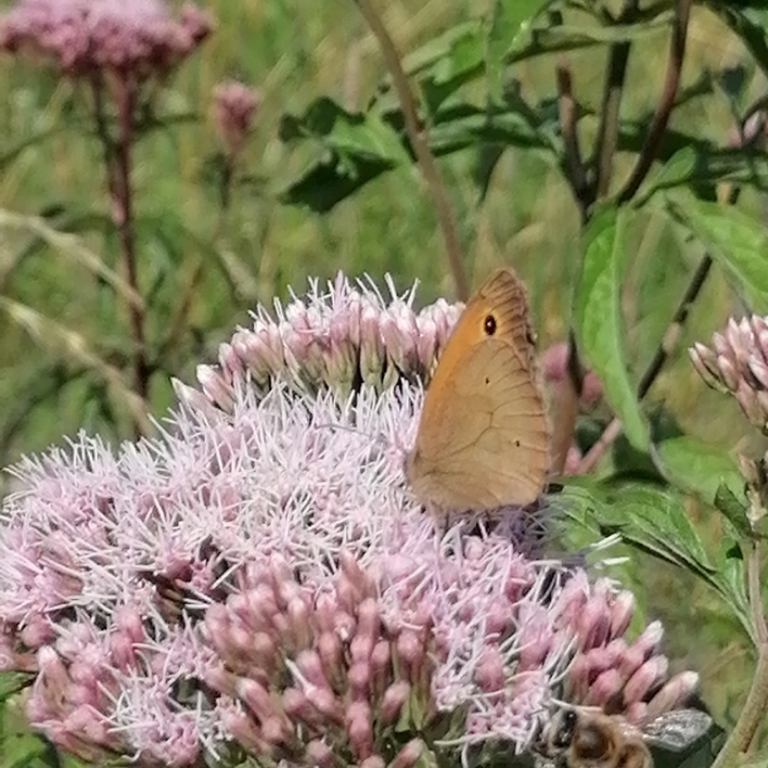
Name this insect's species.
Maniola jurtina
